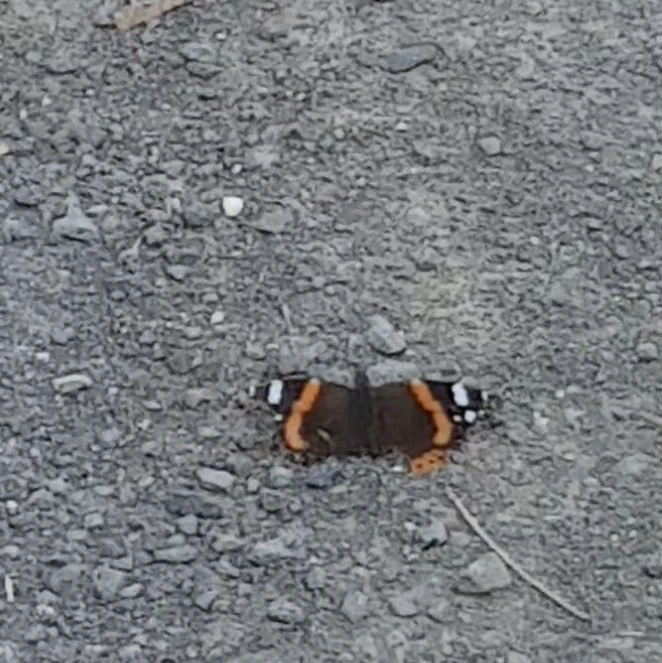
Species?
Vanessa atalanta
